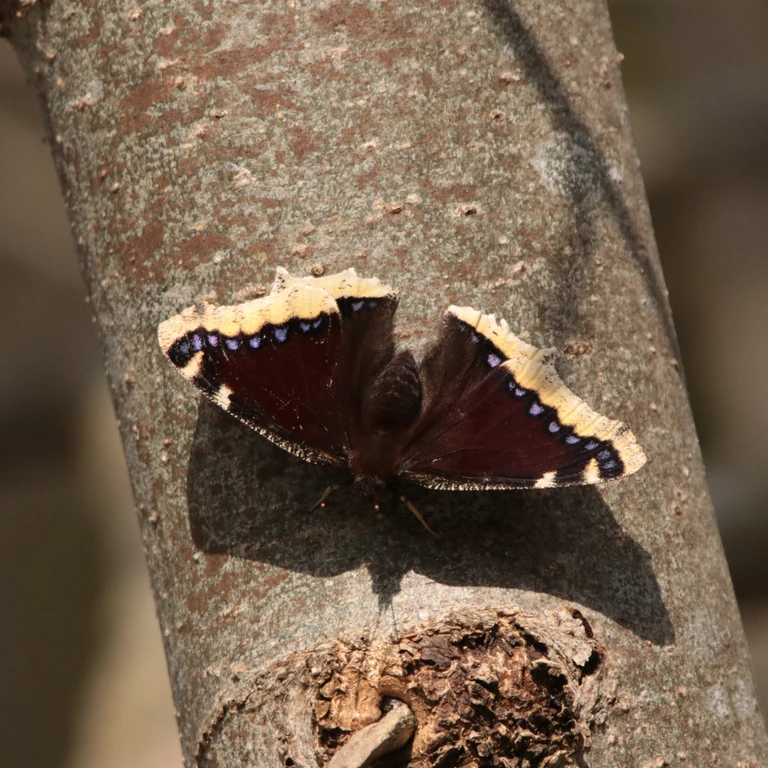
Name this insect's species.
Nymphalis antiopa
